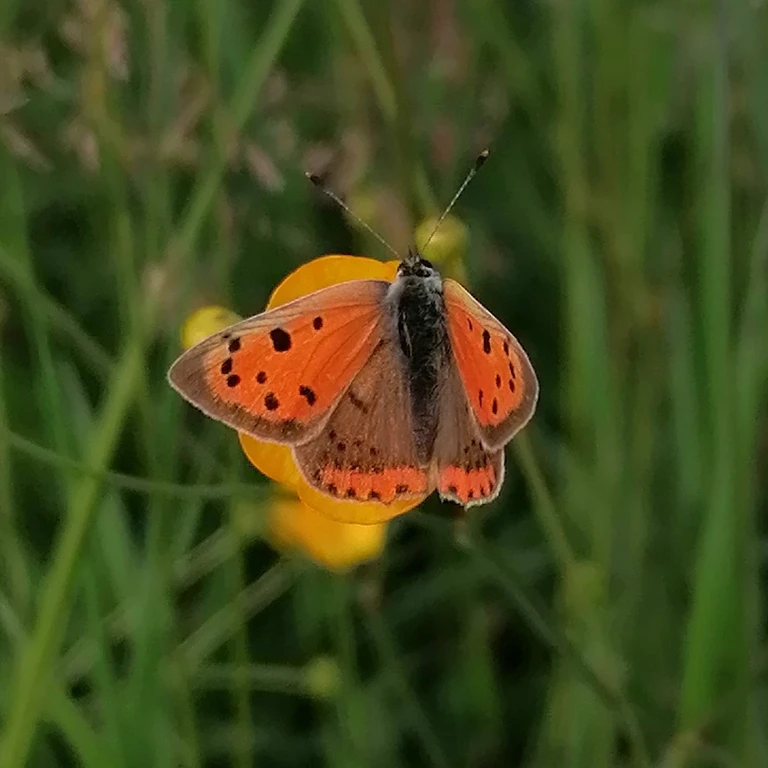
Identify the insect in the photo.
Lycaena phlaeas
